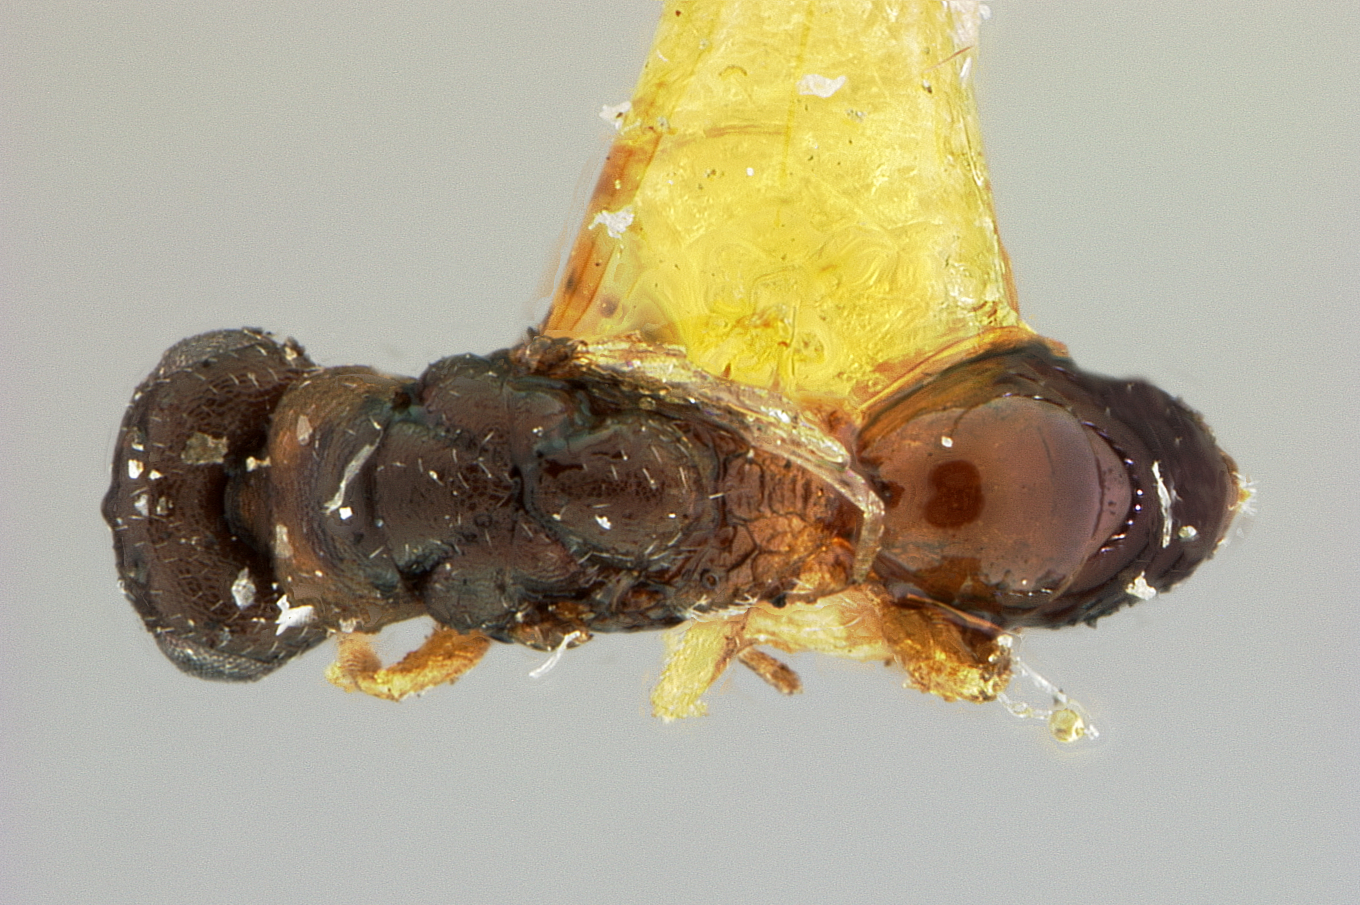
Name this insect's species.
Isosomocharis sulcata
